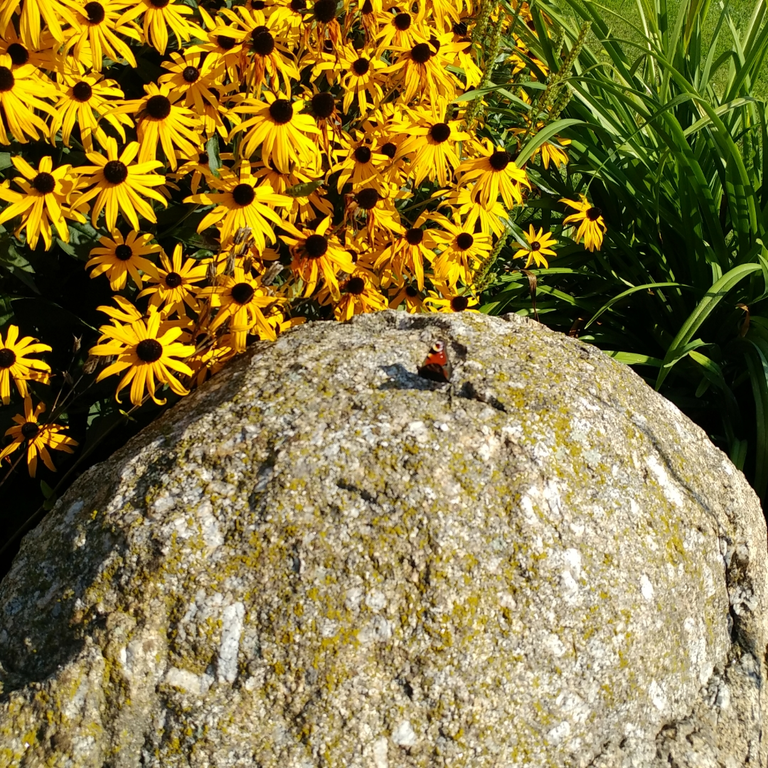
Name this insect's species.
Aglais io
